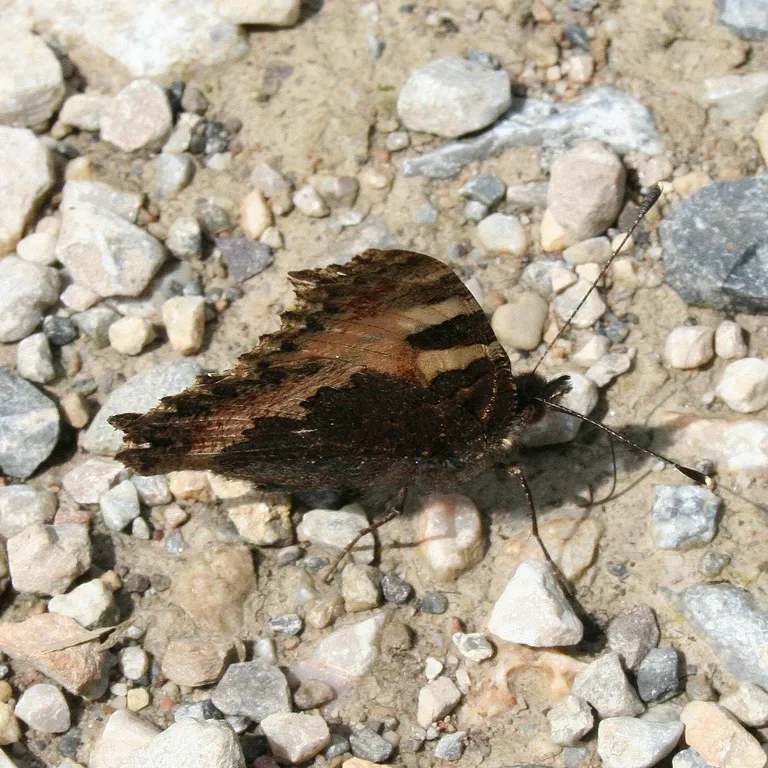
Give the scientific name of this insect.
Aglais urticae
